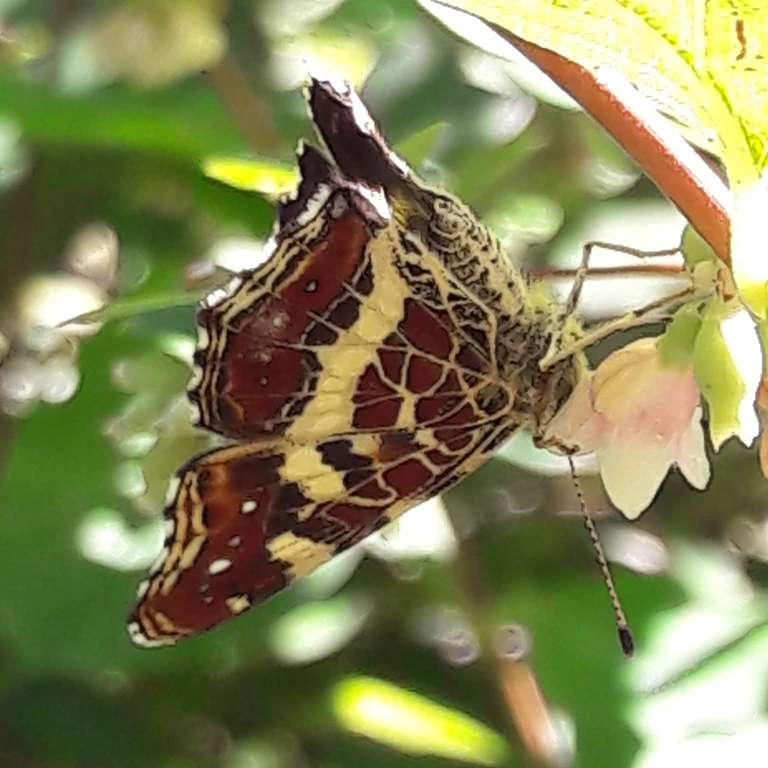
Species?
Araschnia levana
